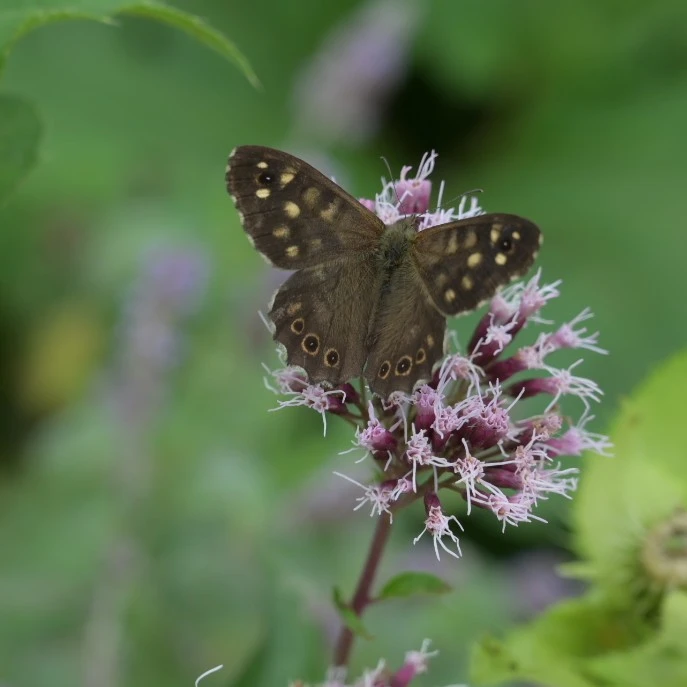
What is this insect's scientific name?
Pararge aegeria
